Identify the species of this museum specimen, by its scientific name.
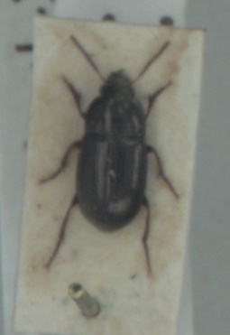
Amara tibialis
